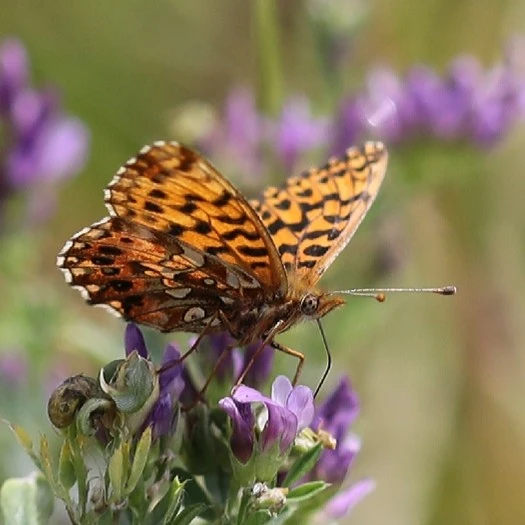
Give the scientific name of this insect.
Boloria dia
